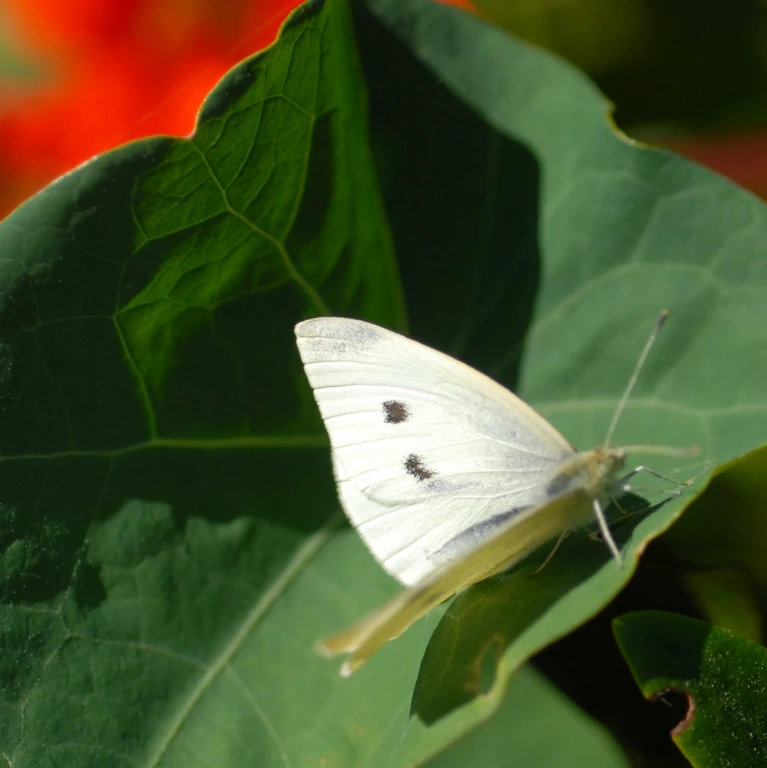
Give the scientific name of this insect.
Pieris rapae
